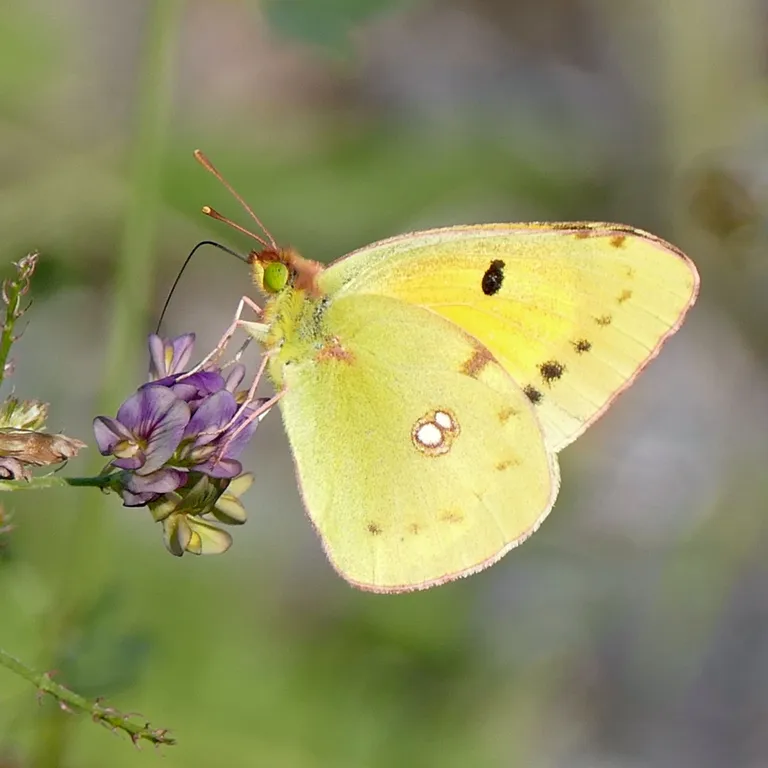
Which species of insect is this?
Colias croceus
